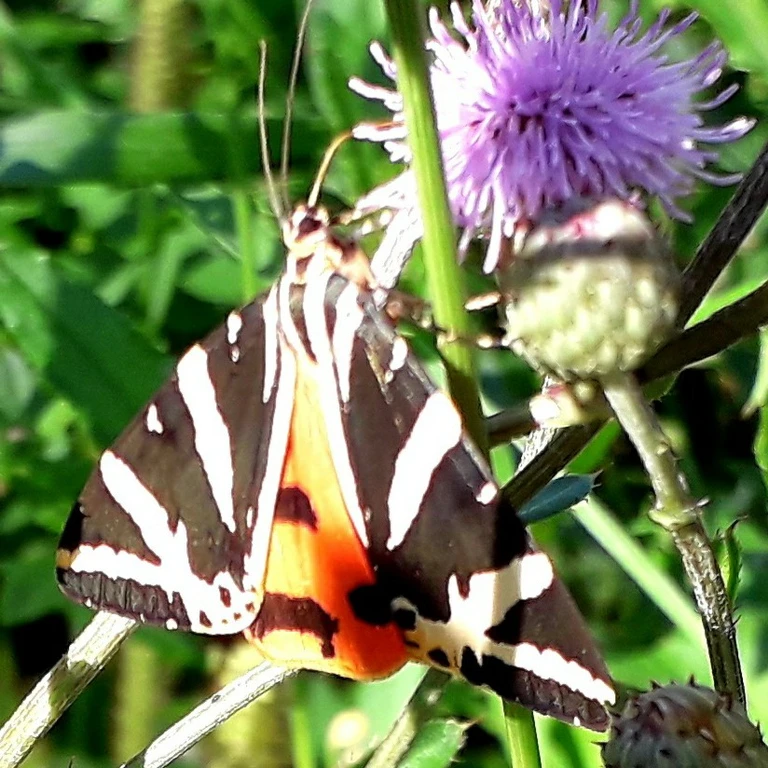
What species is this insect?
Euplagia quadripunctaria
